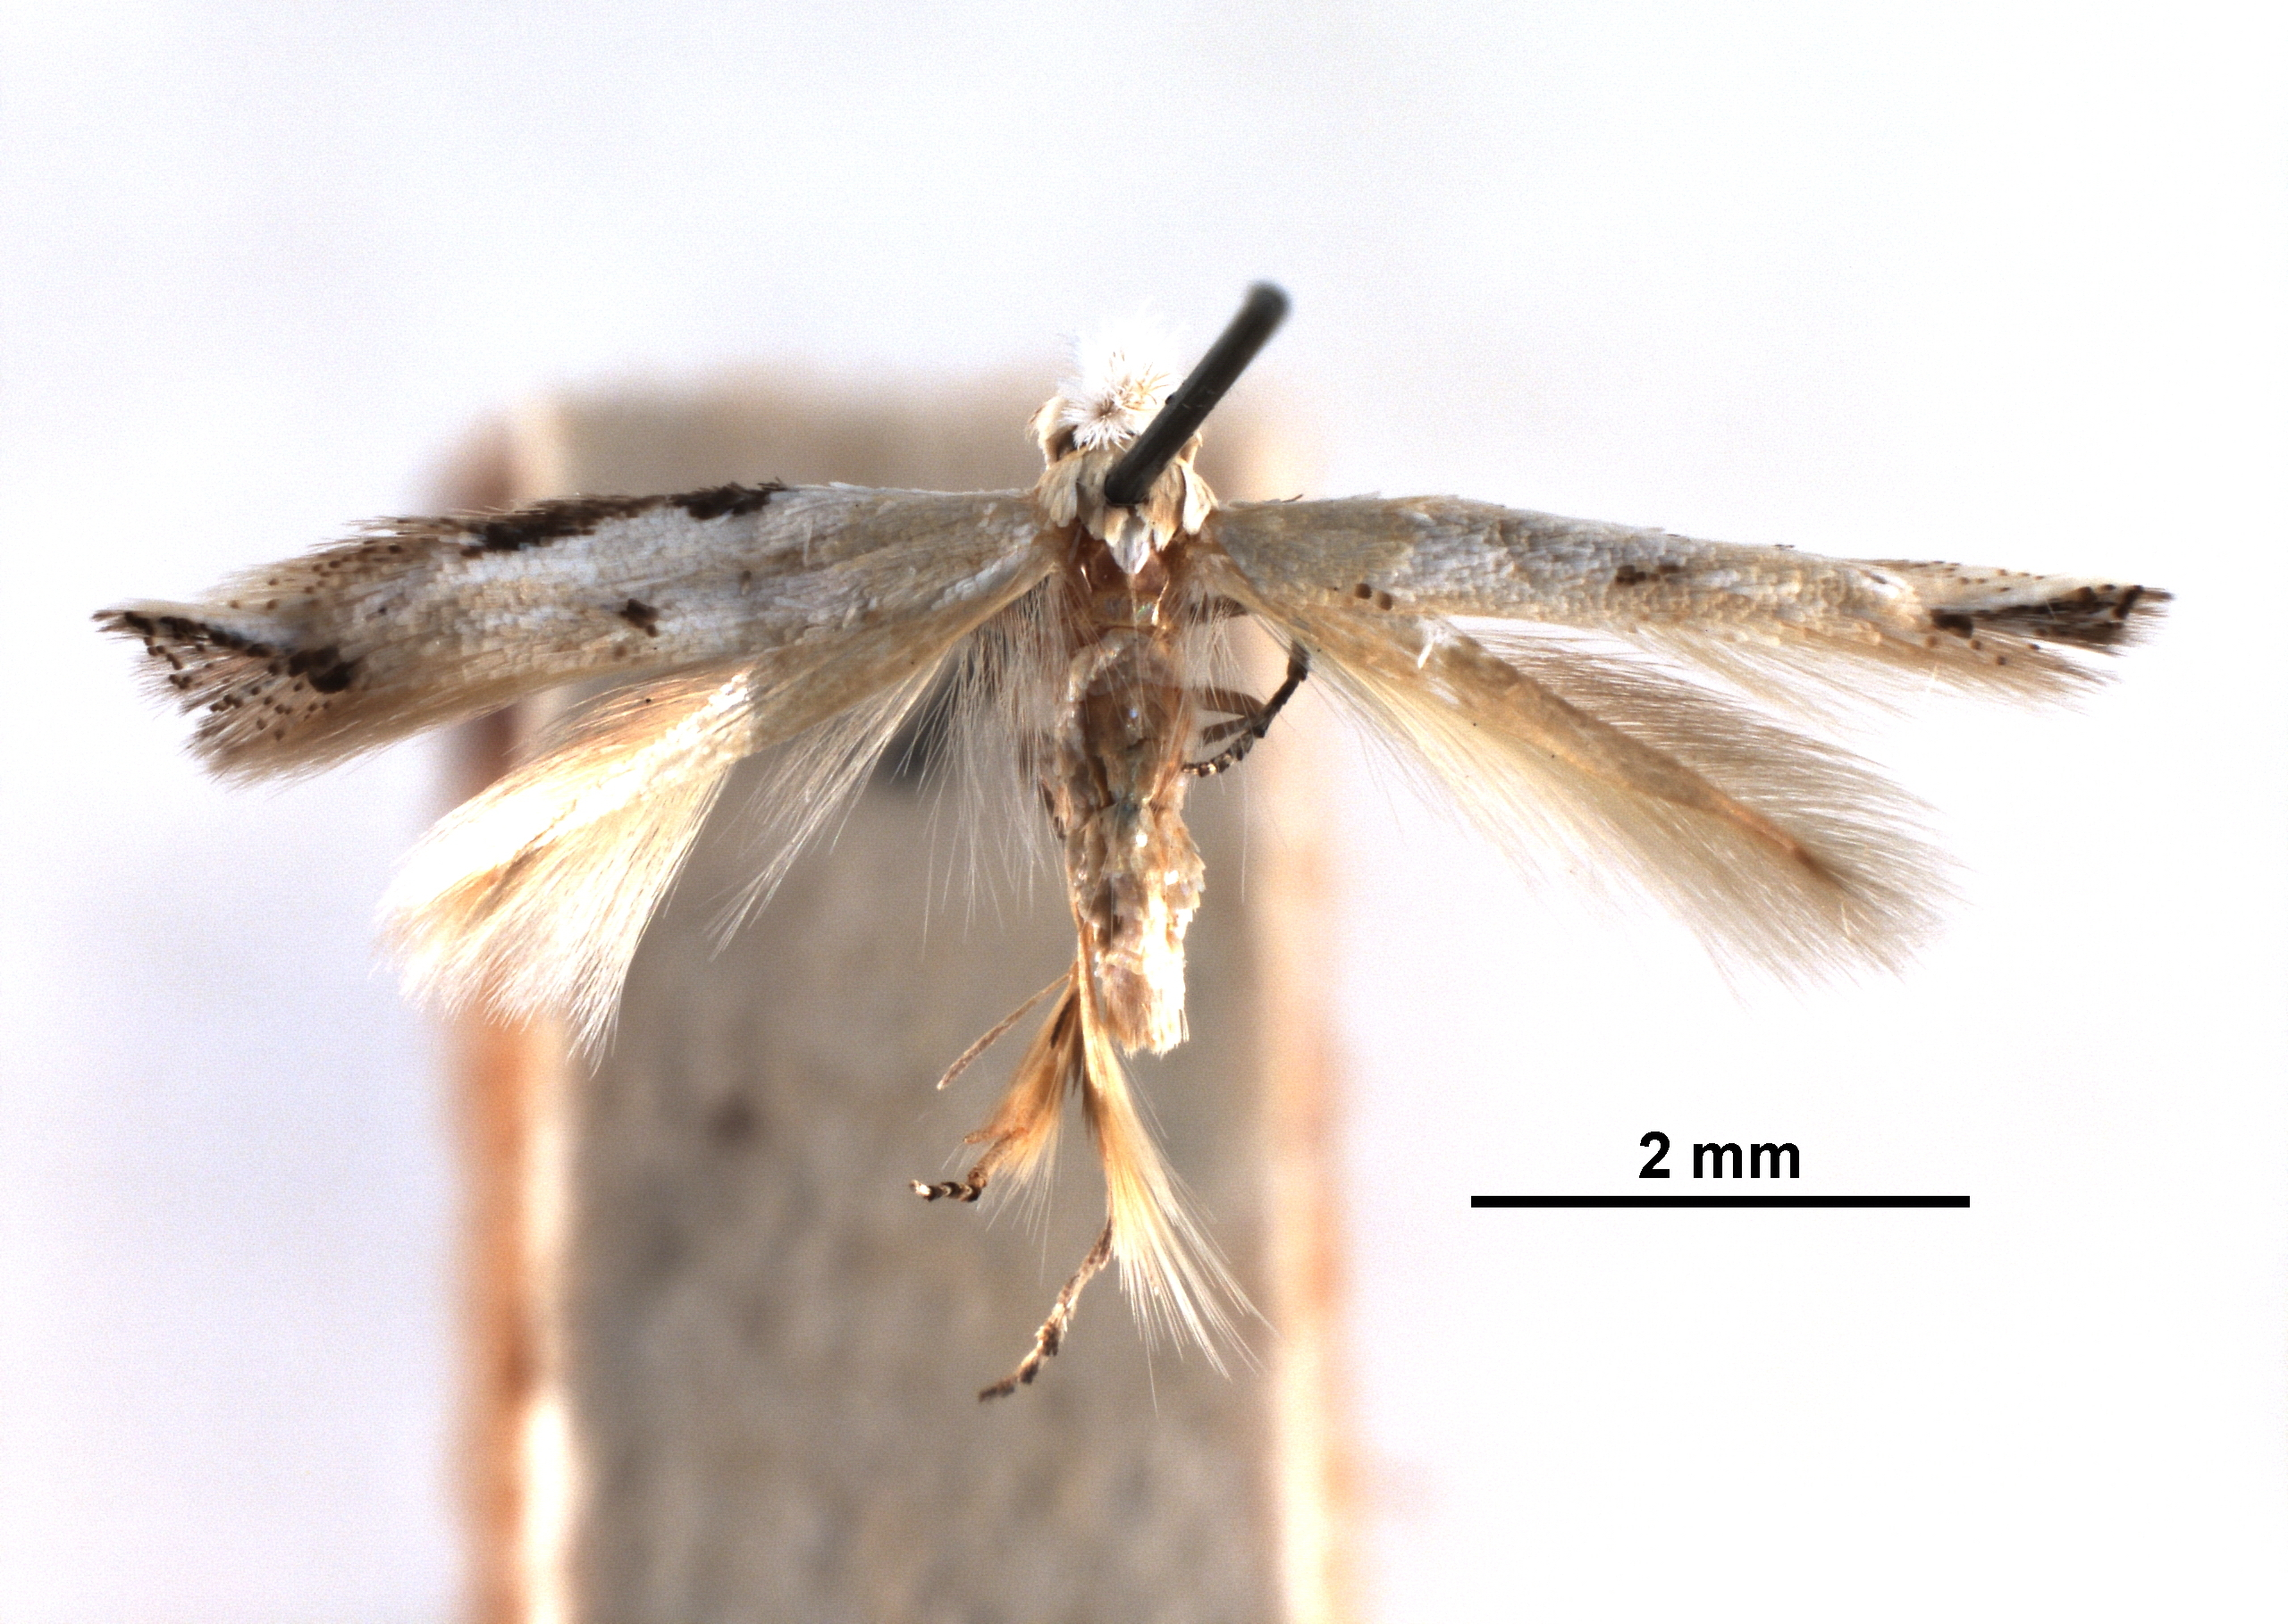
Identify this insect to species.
Bucculatrix thurberiella
